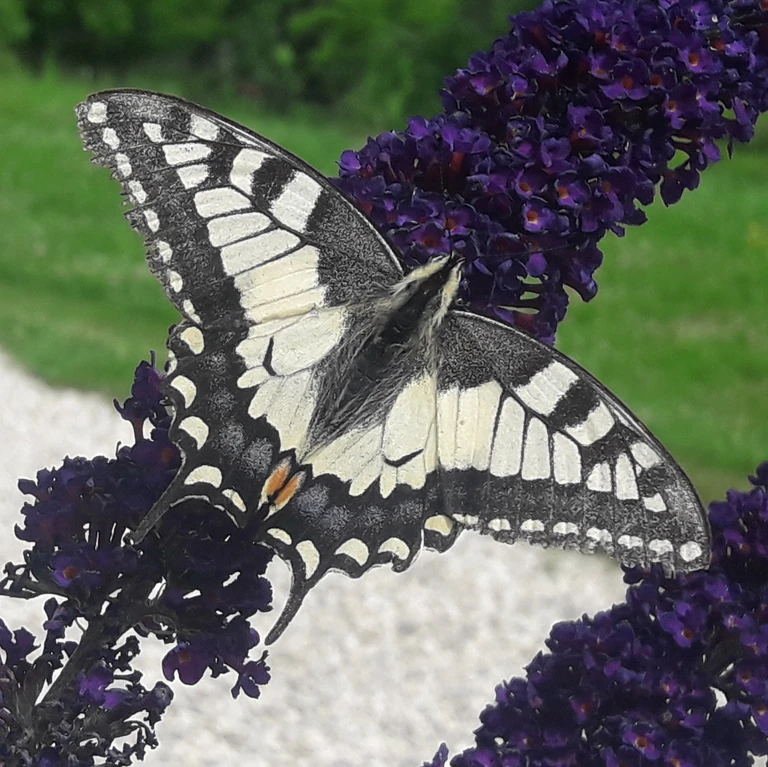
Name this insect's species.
Papilio machaon
